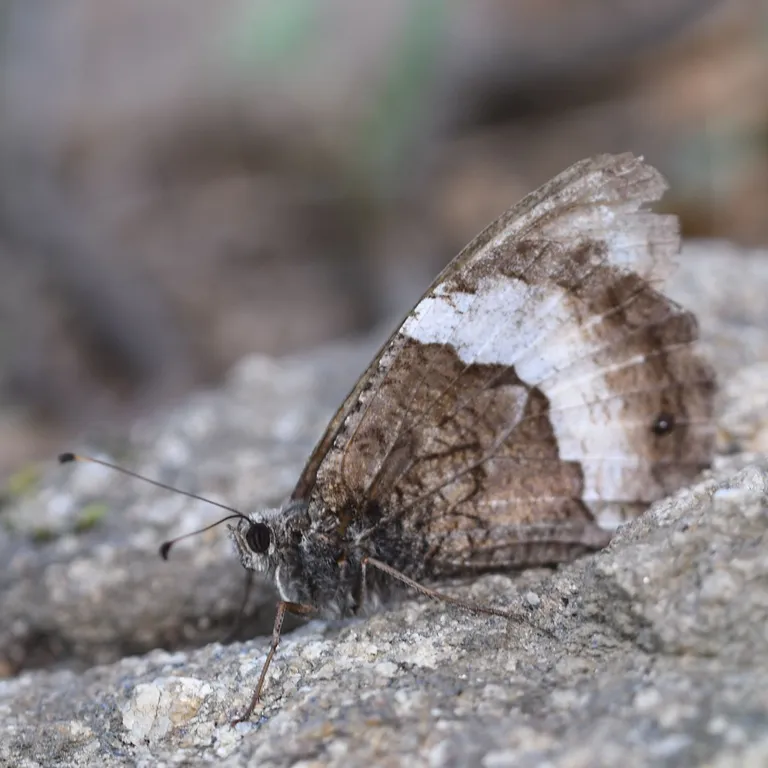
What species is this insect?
Hipparchia fagi
